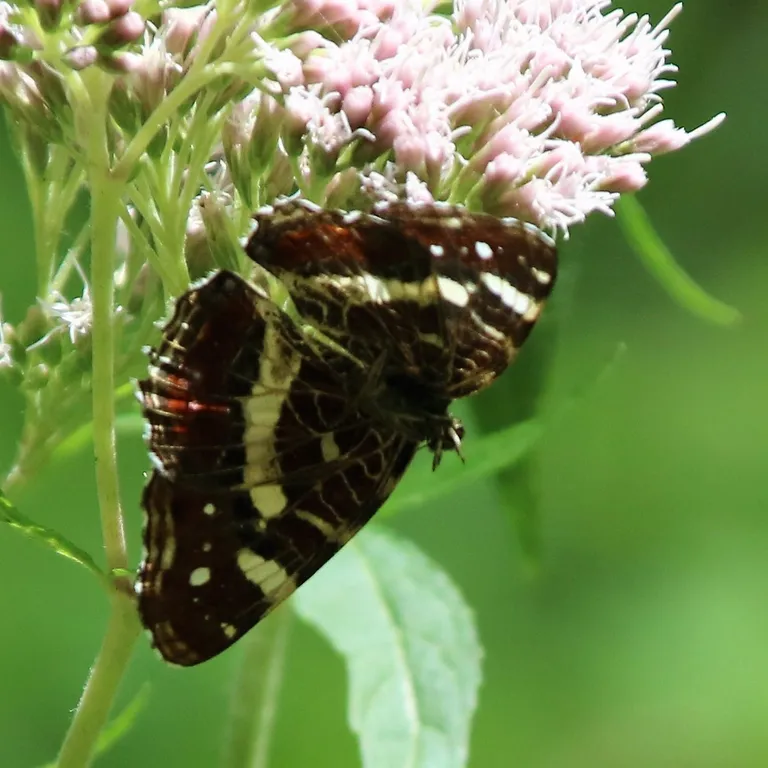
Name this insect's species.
Araschnia levana
